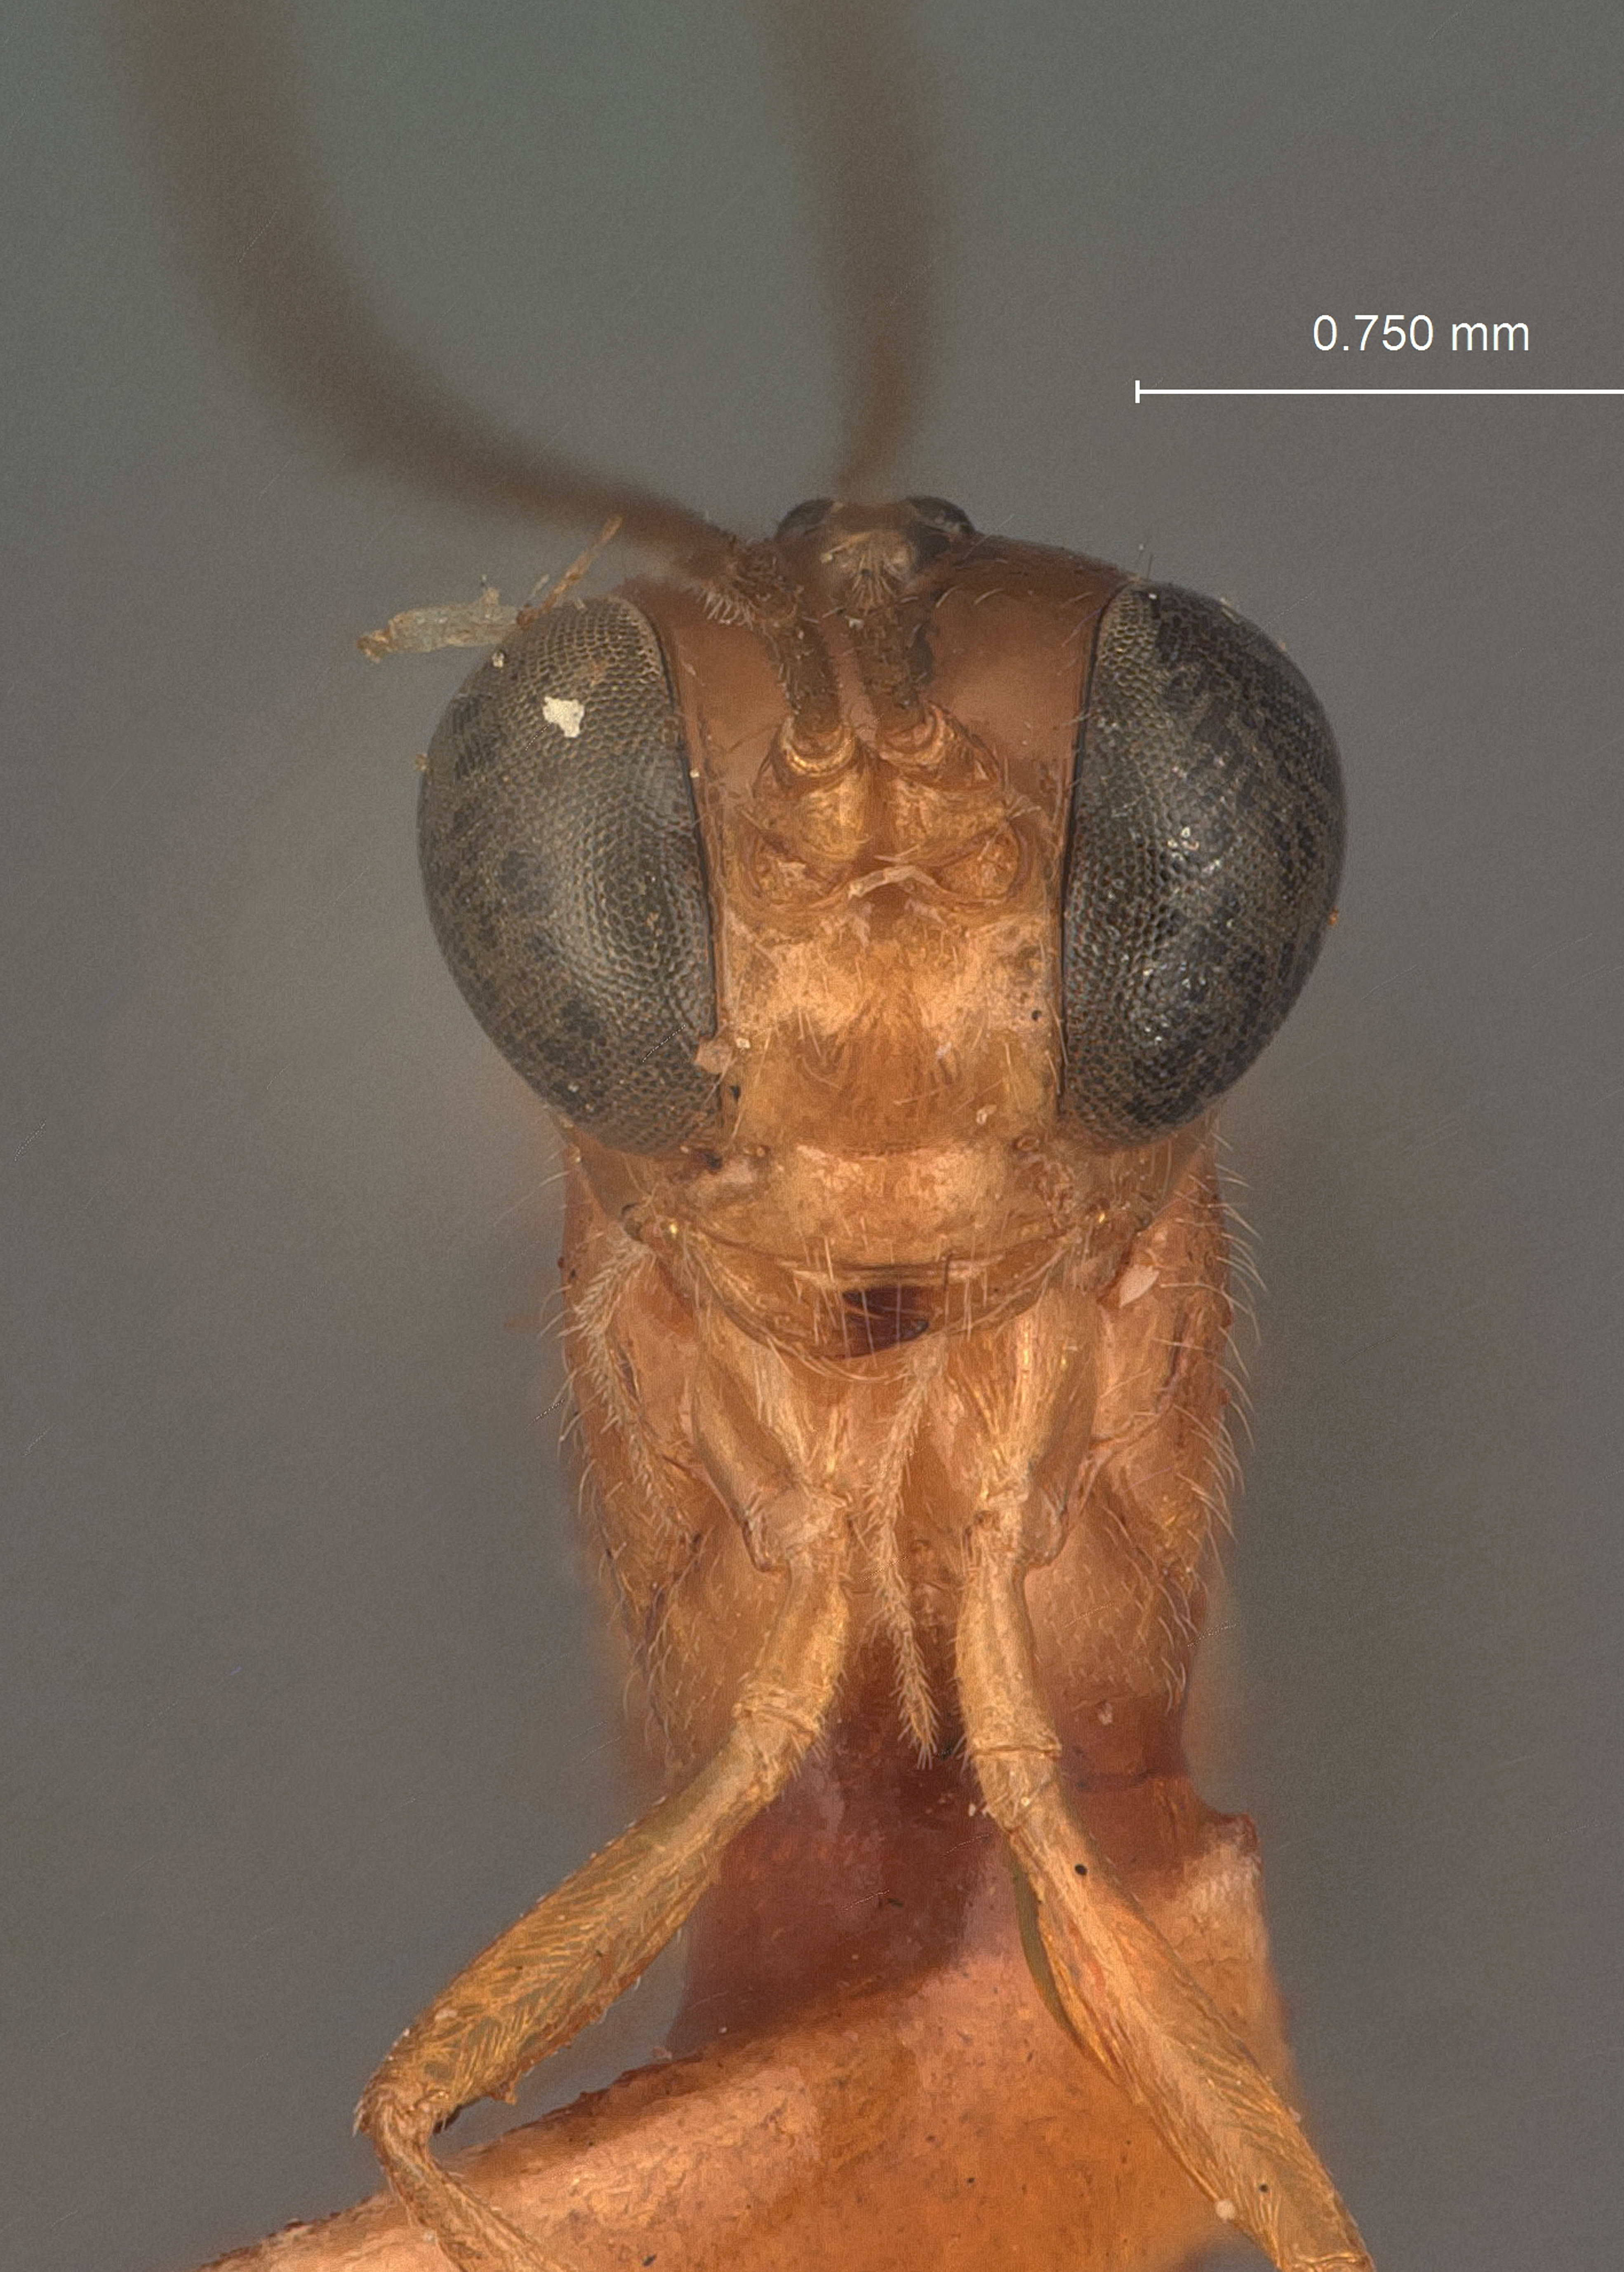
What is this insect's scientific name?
Diapetus parvus
